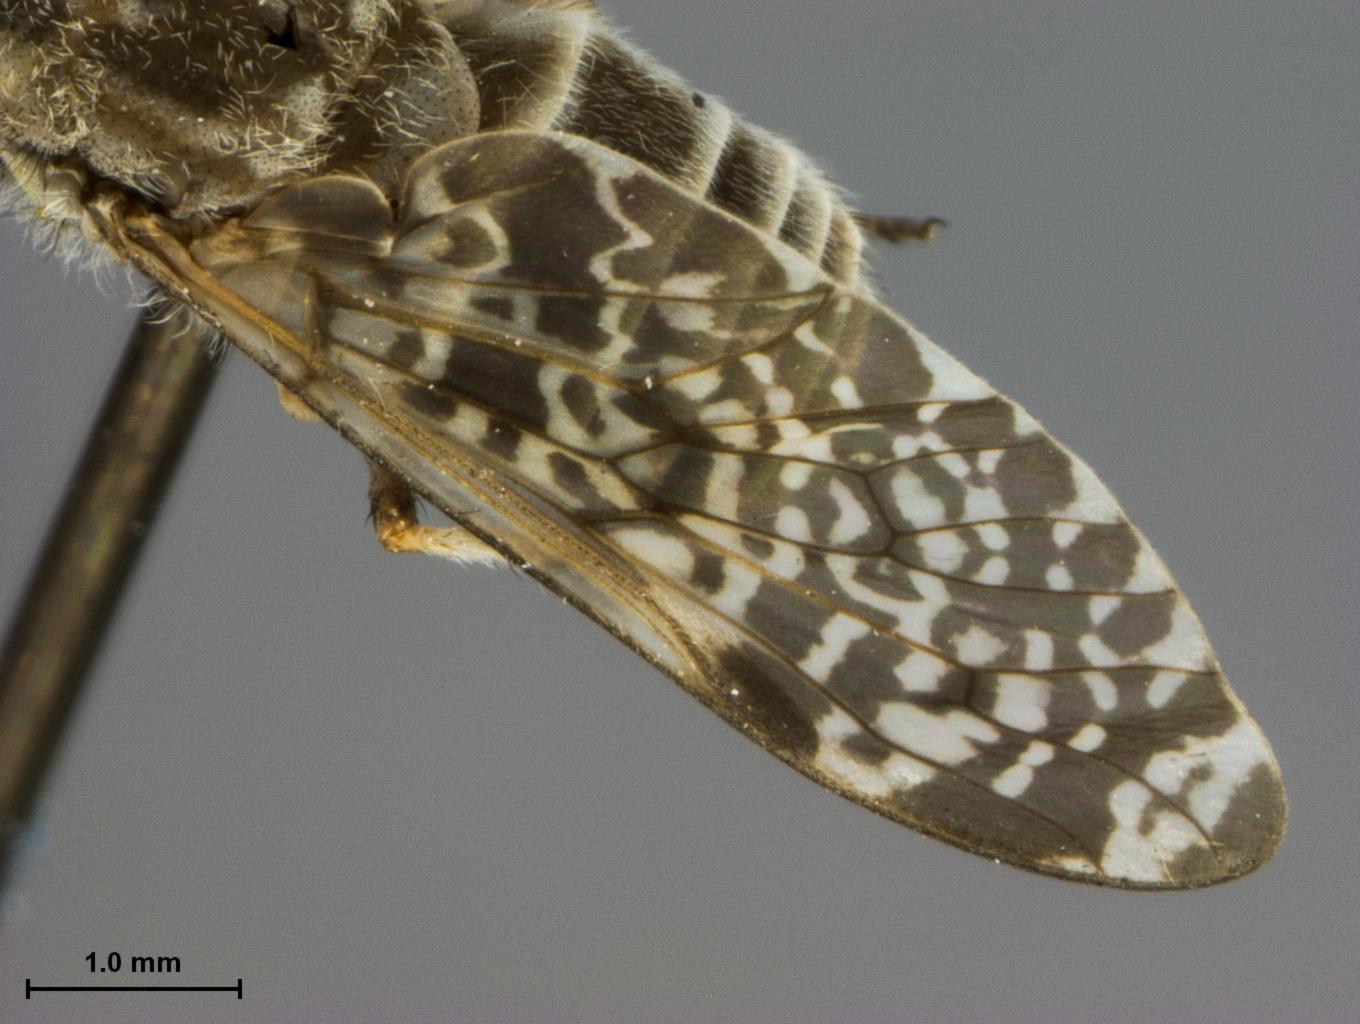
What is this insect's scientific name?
Haematopota whartoni
